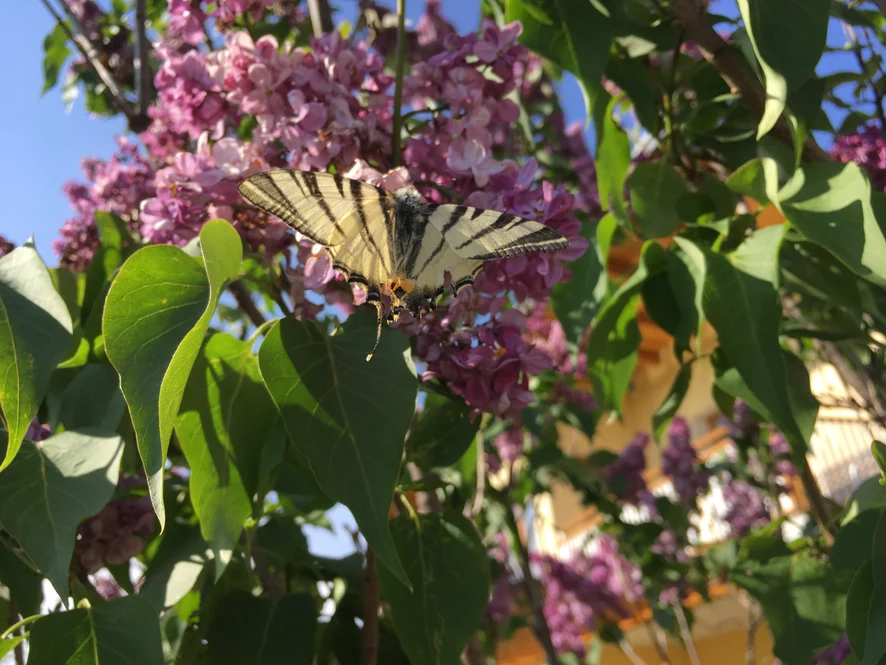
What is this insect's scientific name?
Iphiclides podalirius
